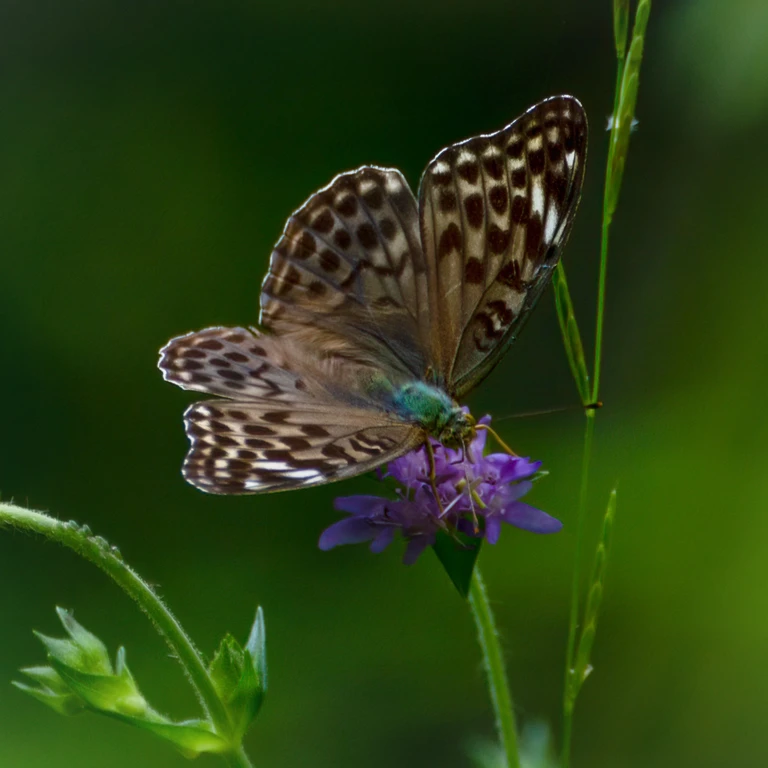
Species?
Argynnis paphia
